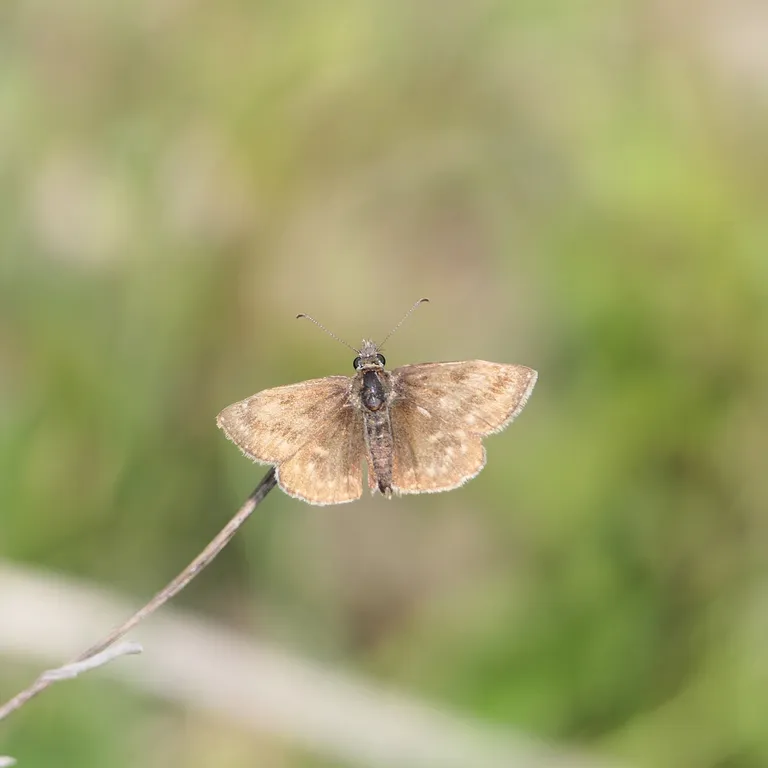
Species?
Erynnis tages
